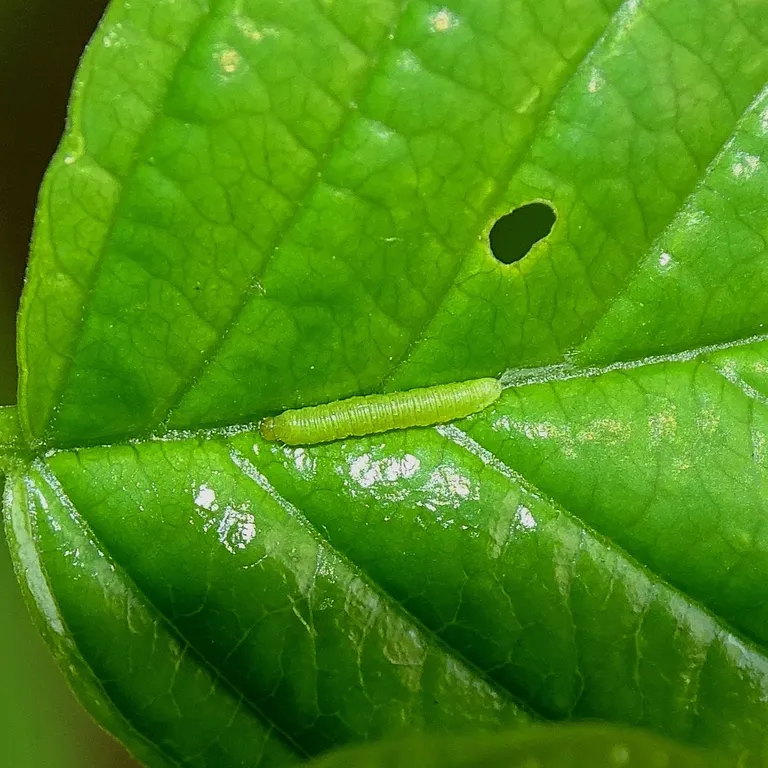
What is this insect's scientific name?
Gonepteryx rhamni
